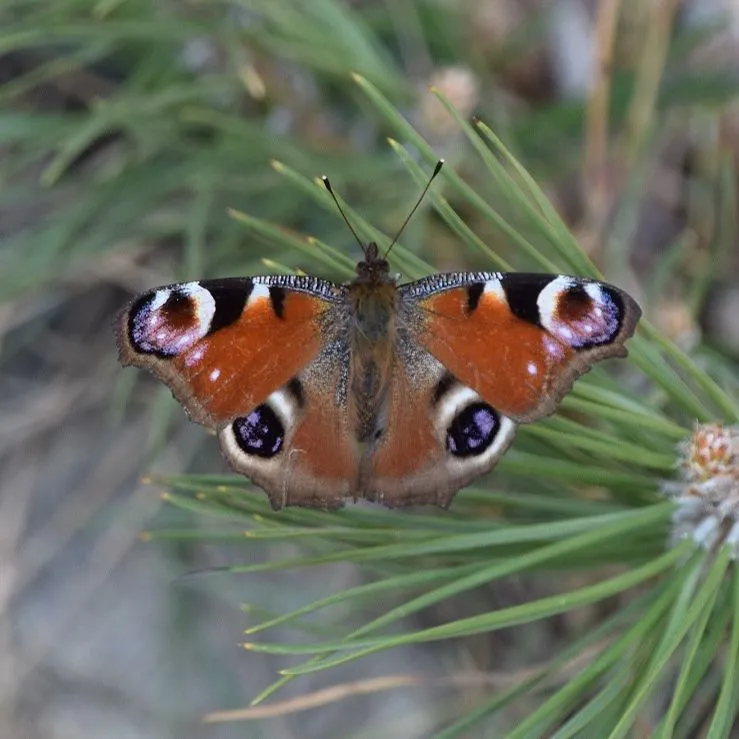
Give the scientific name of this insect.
Aglais io
